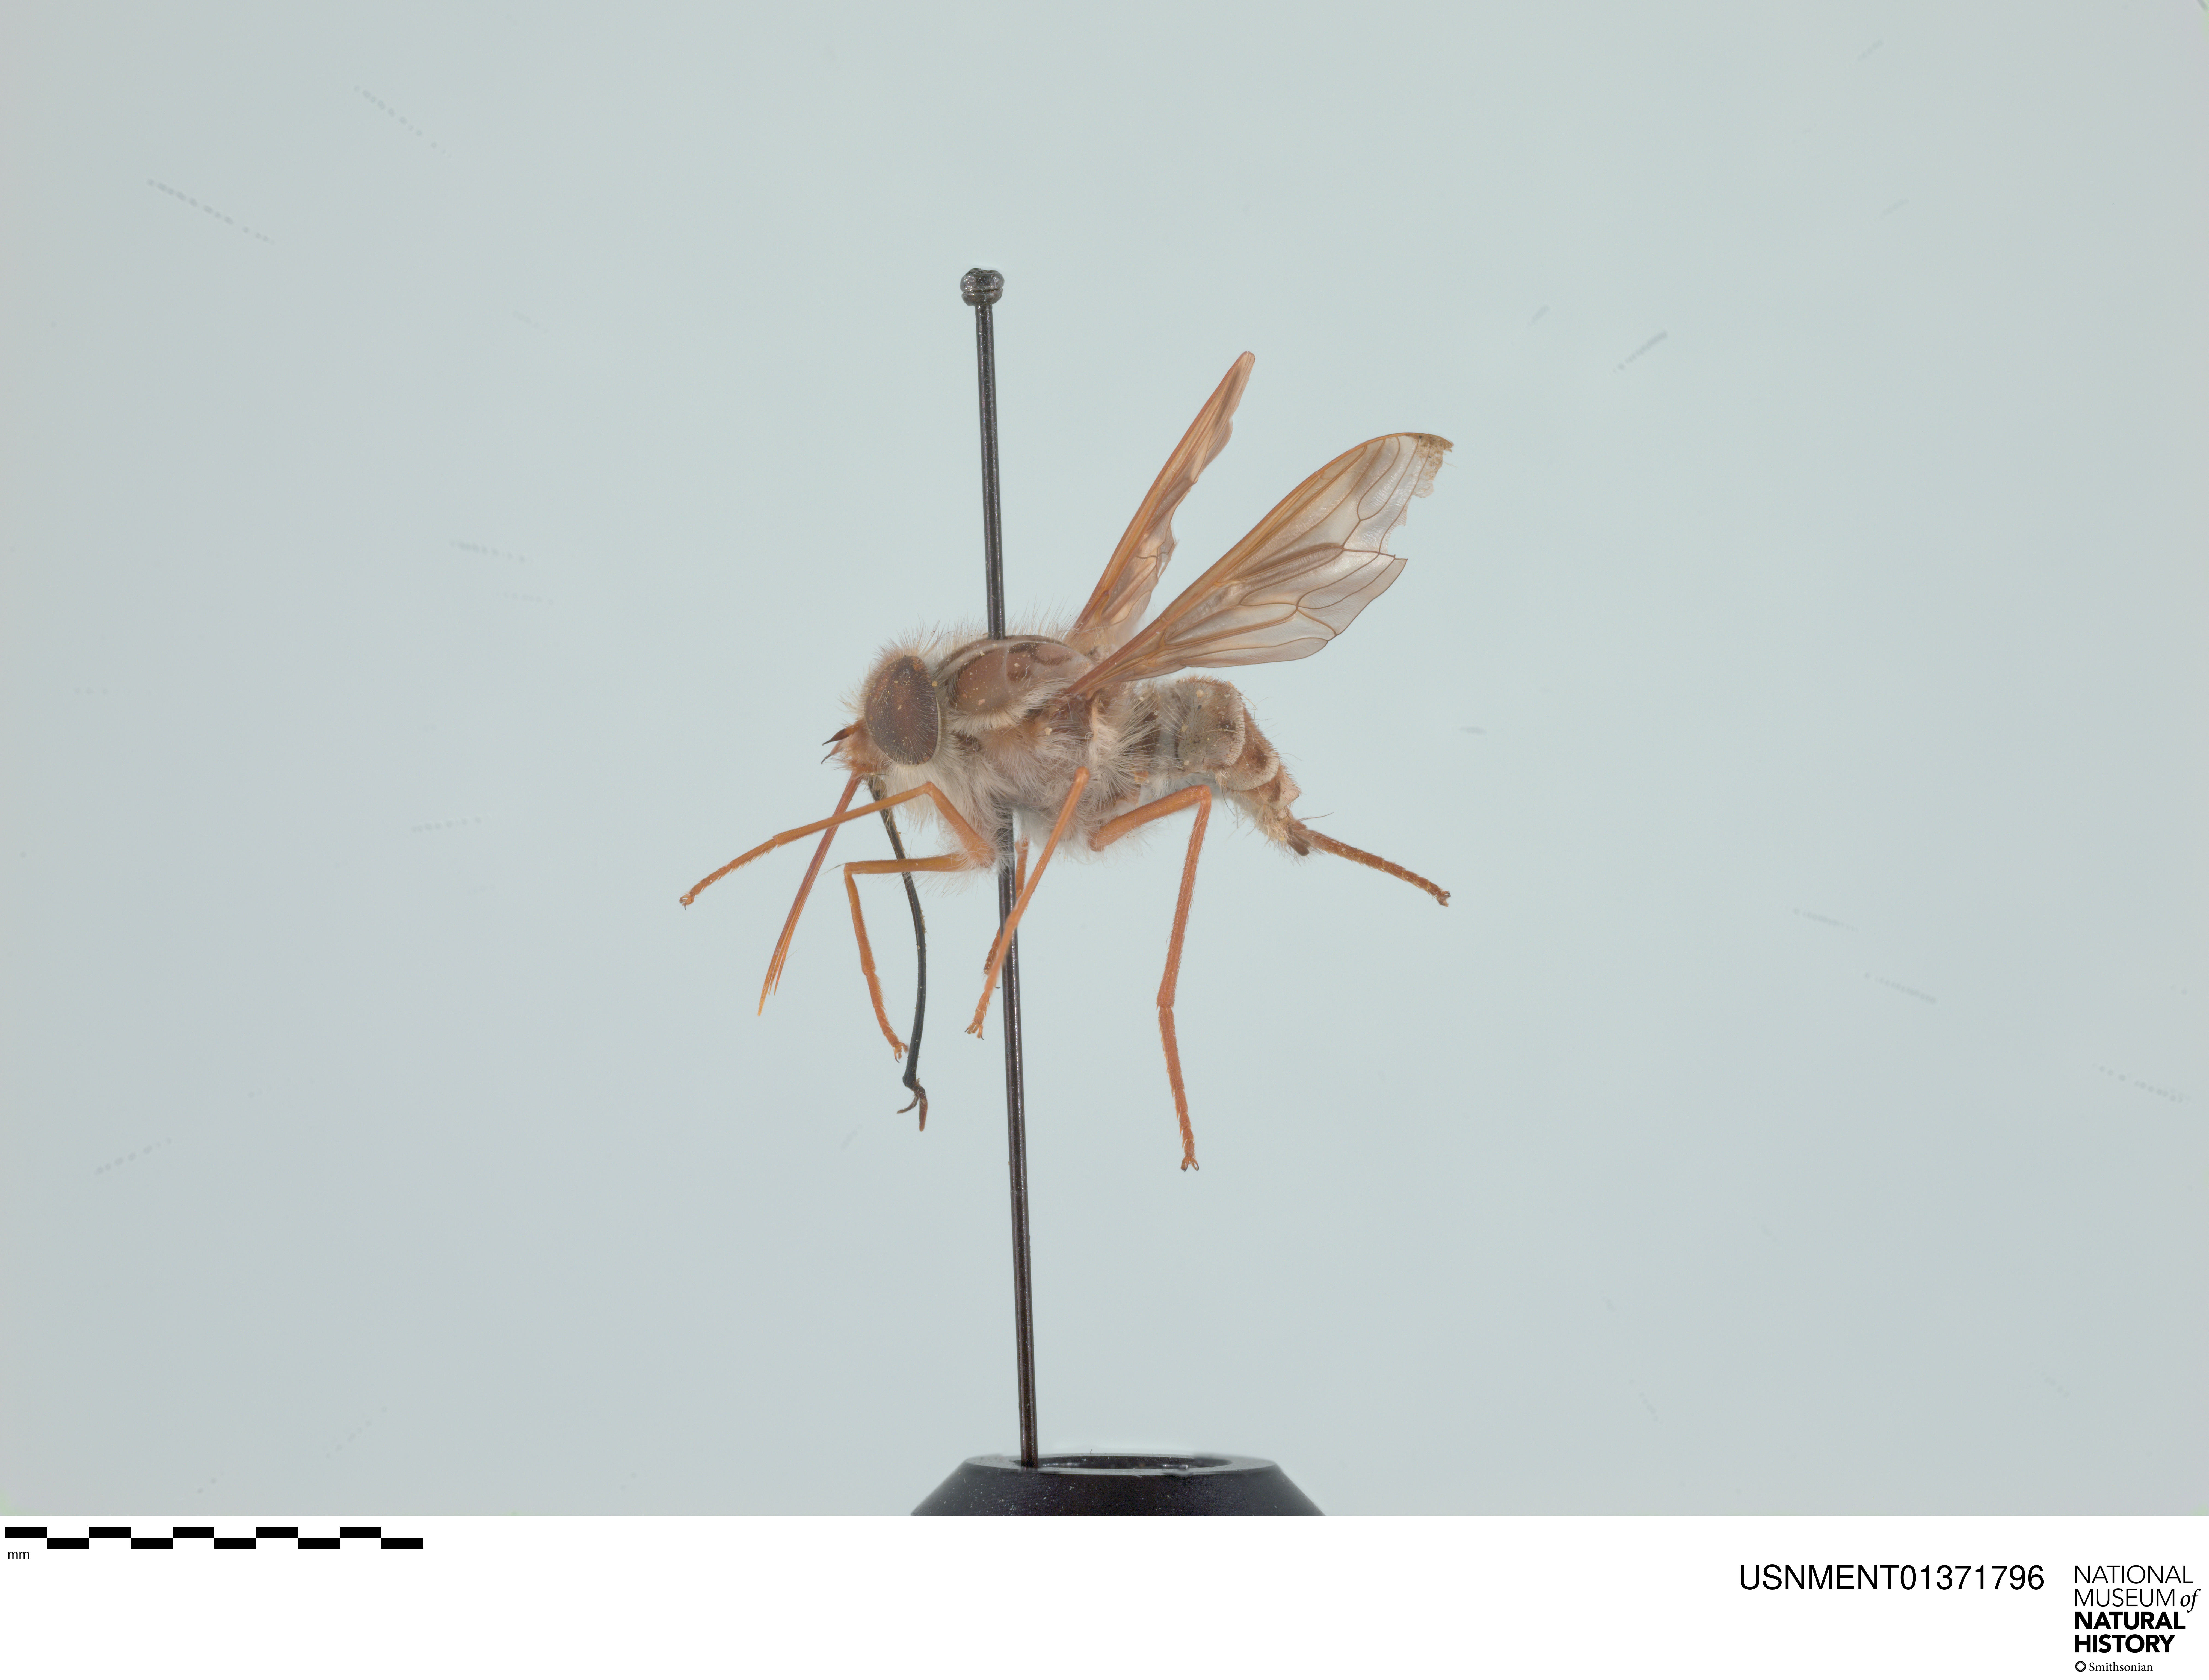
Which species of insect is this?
Hirmoneura nubipennis (also Trichophthalma nubipennis)
